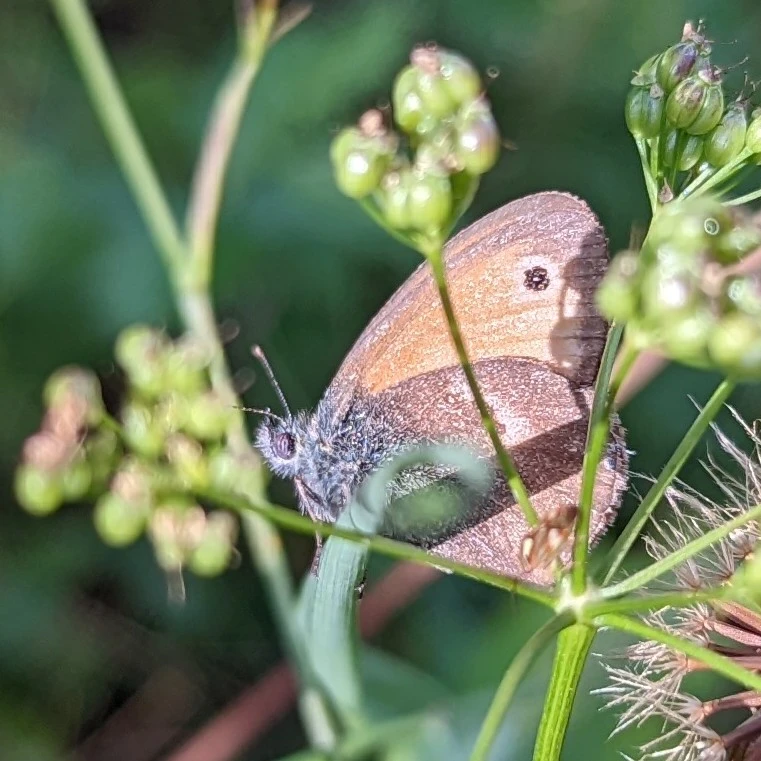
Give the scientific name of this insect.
Coenonympha pamphilus
